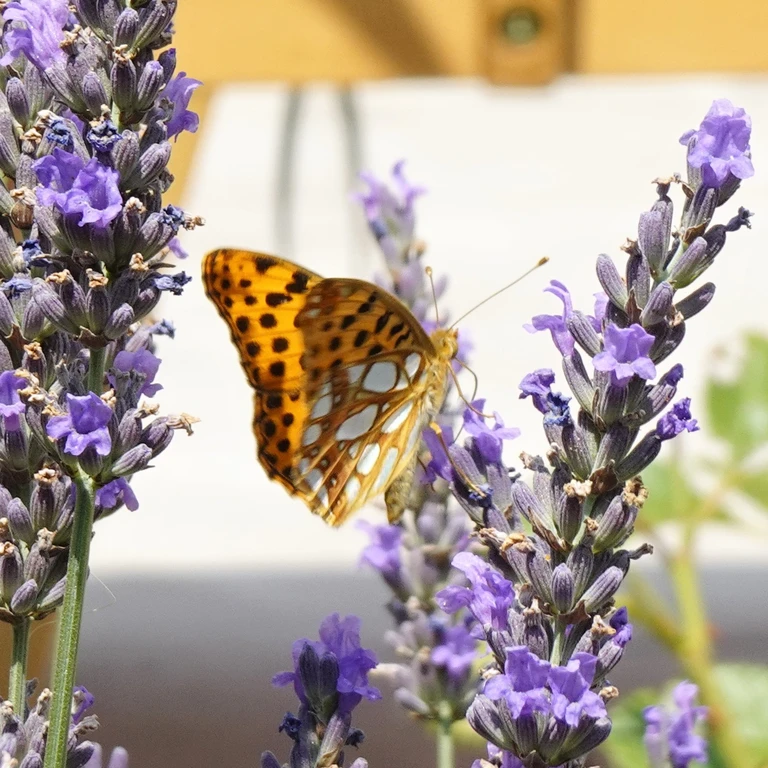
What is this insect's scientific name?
Issoria lathonia
